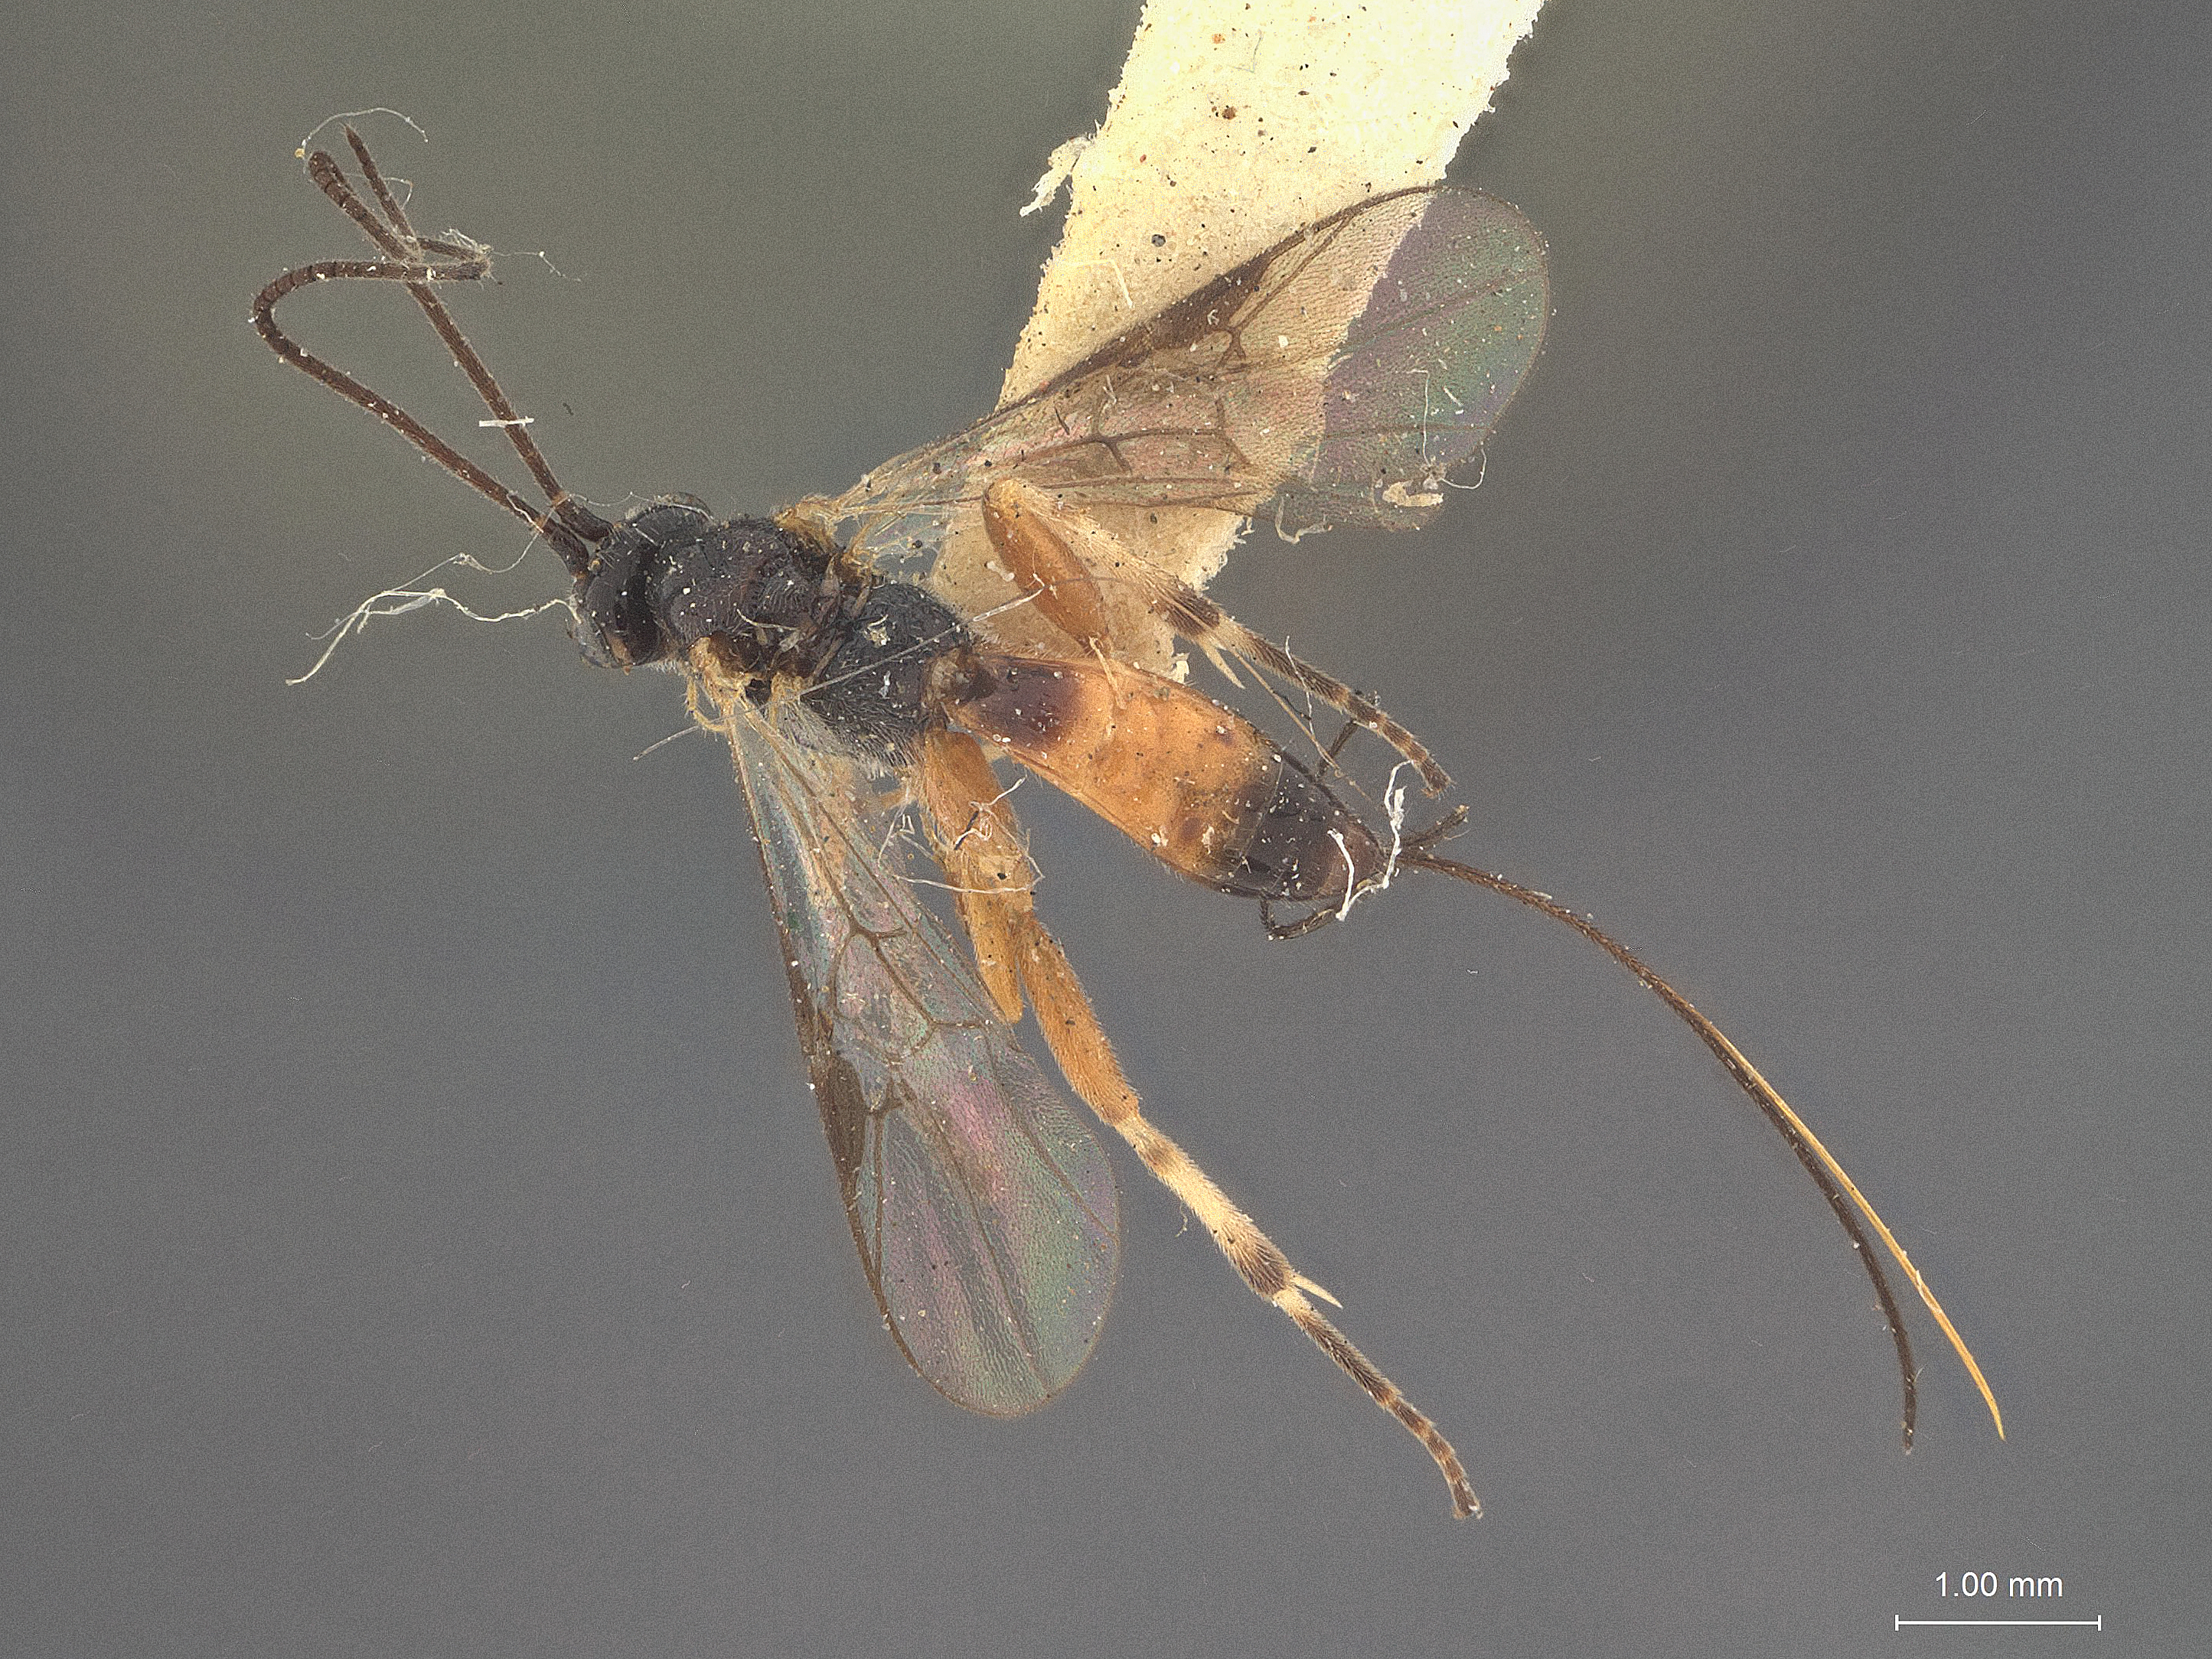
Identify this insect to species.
Bassus waldeni
